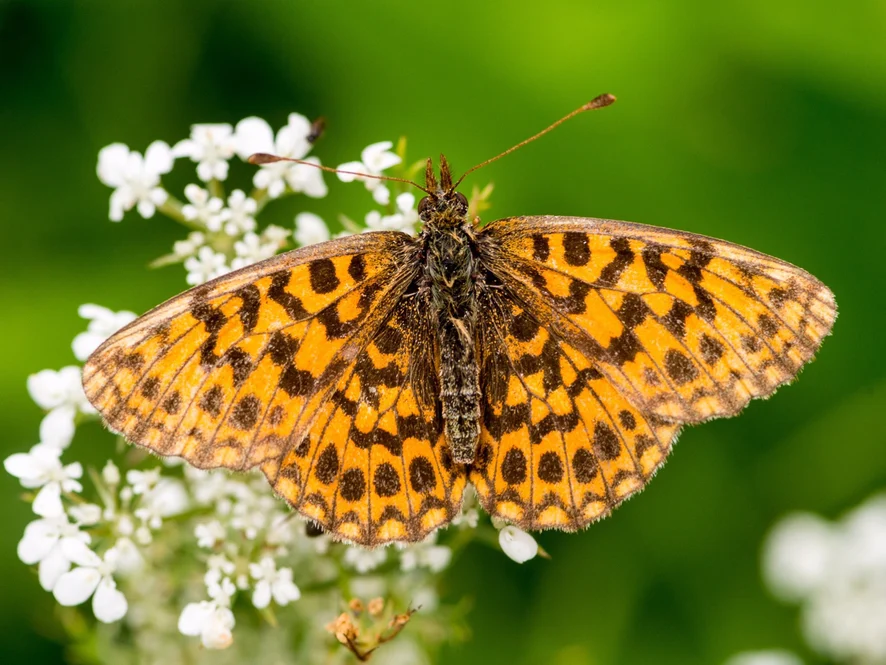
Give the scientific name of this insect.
Boloria dia
